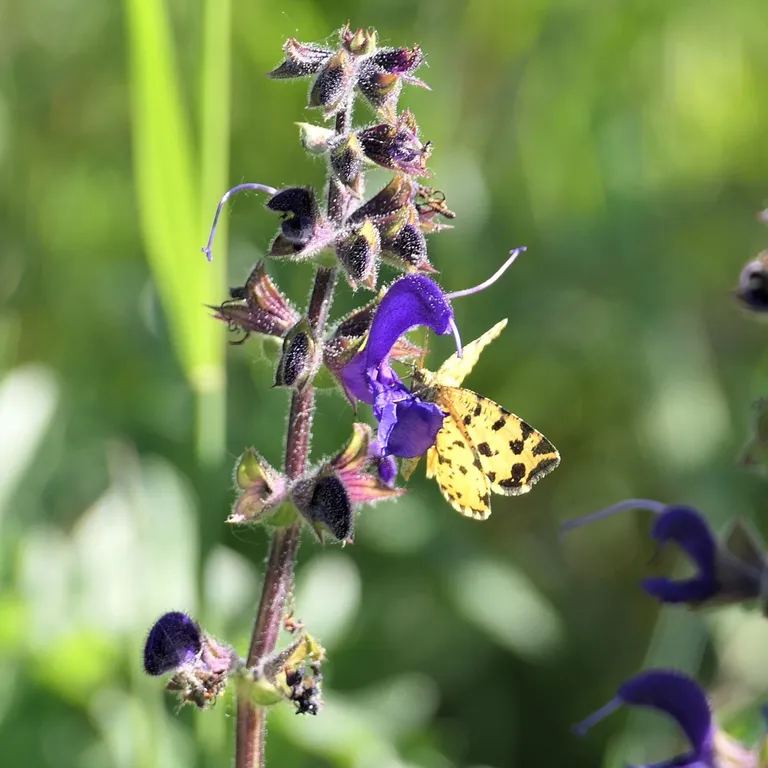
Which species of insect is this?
Pseudopanthera macularia
